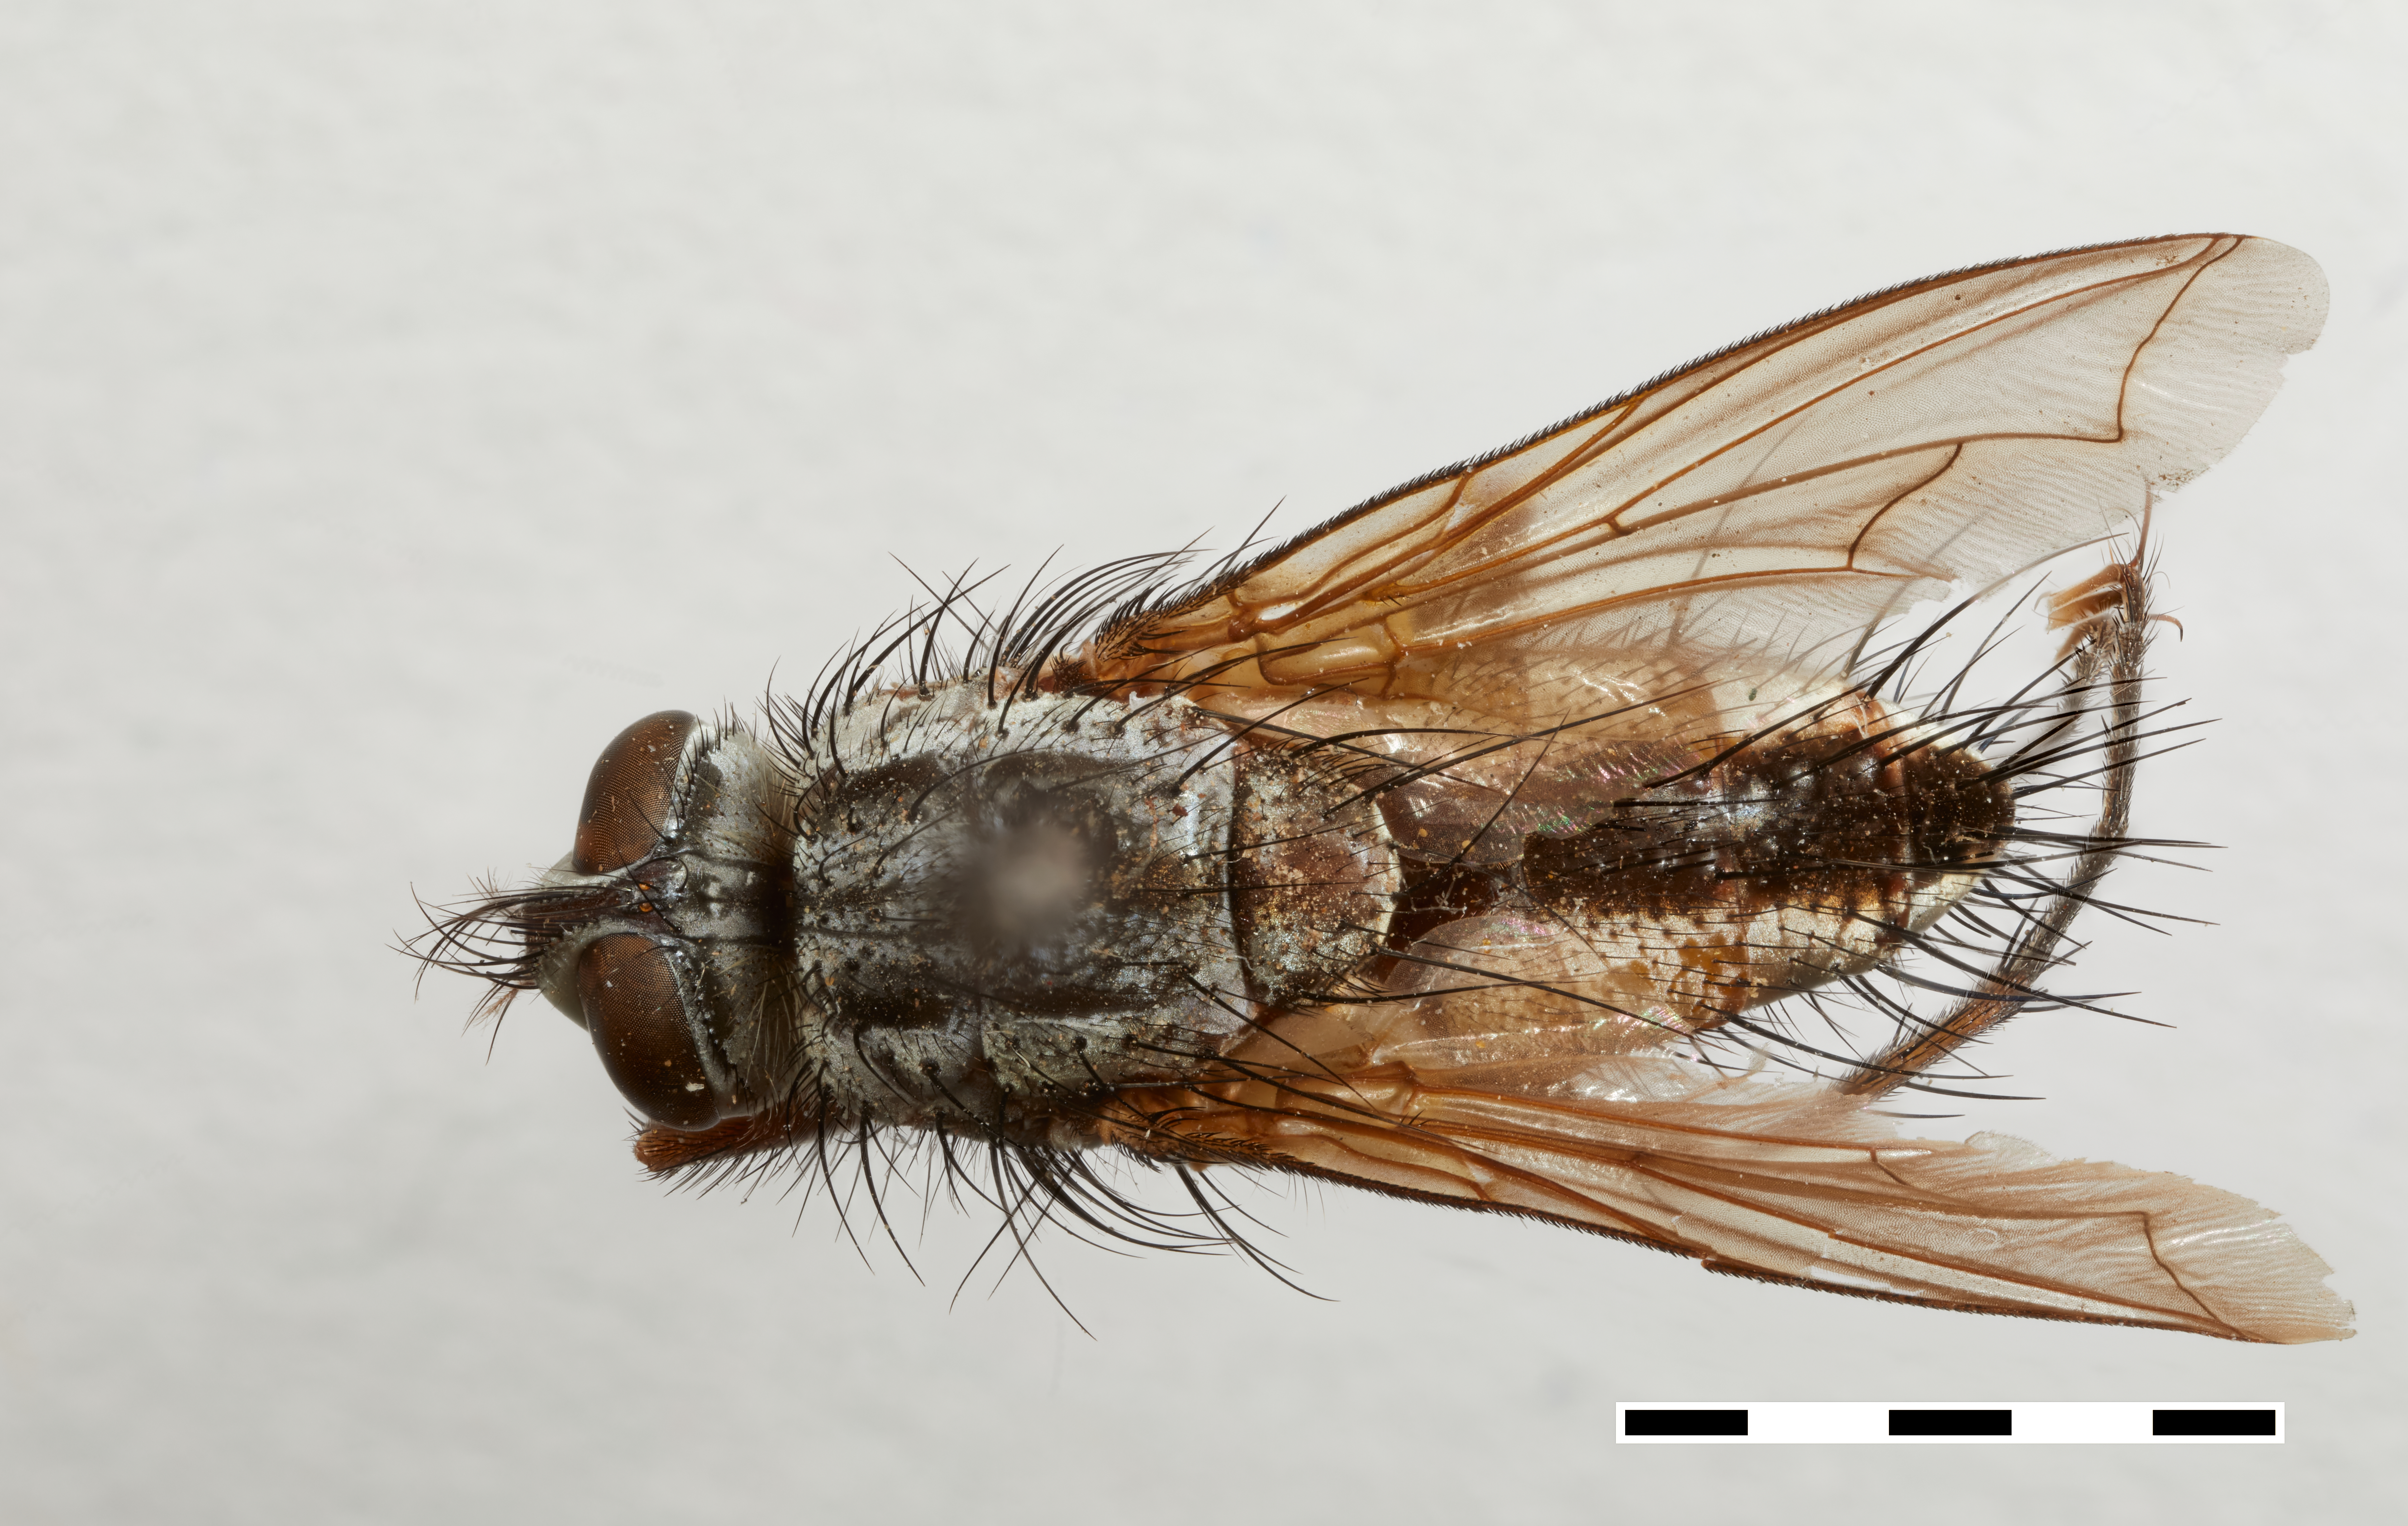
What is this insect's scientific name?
Paramayocera discalis
